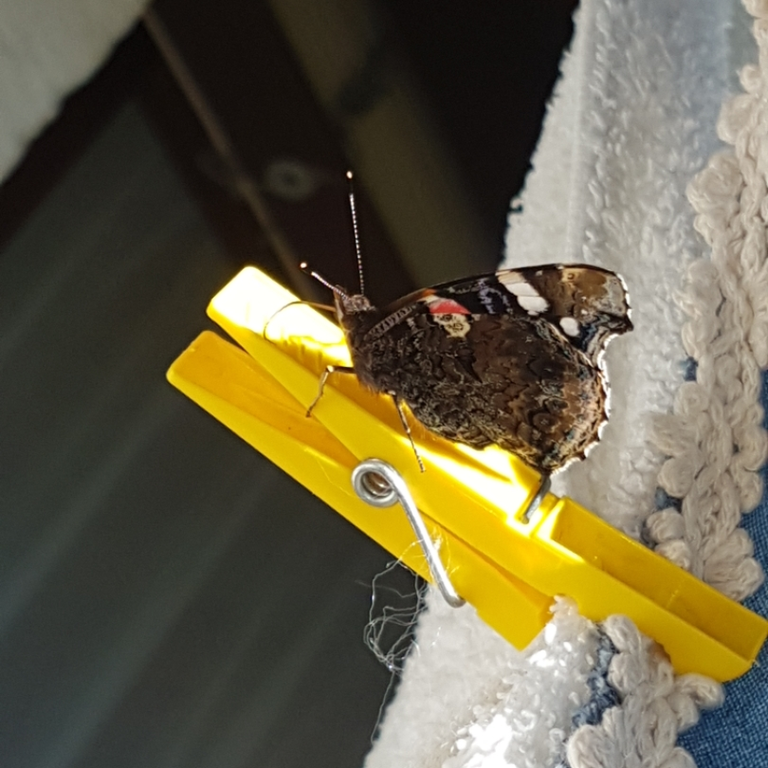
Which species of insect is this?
Vanessa atalanta
